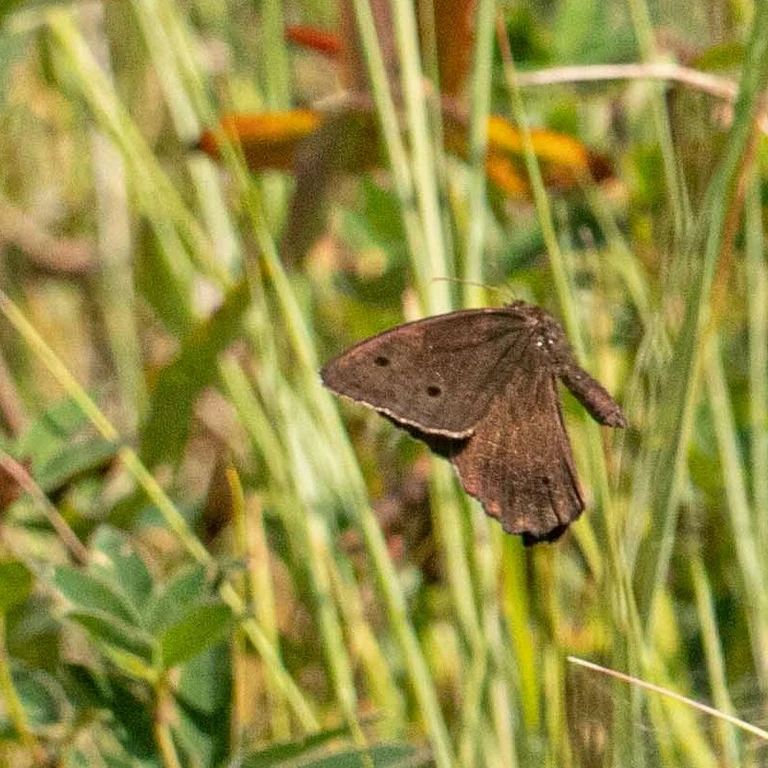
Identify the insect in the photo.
Minois dryas
